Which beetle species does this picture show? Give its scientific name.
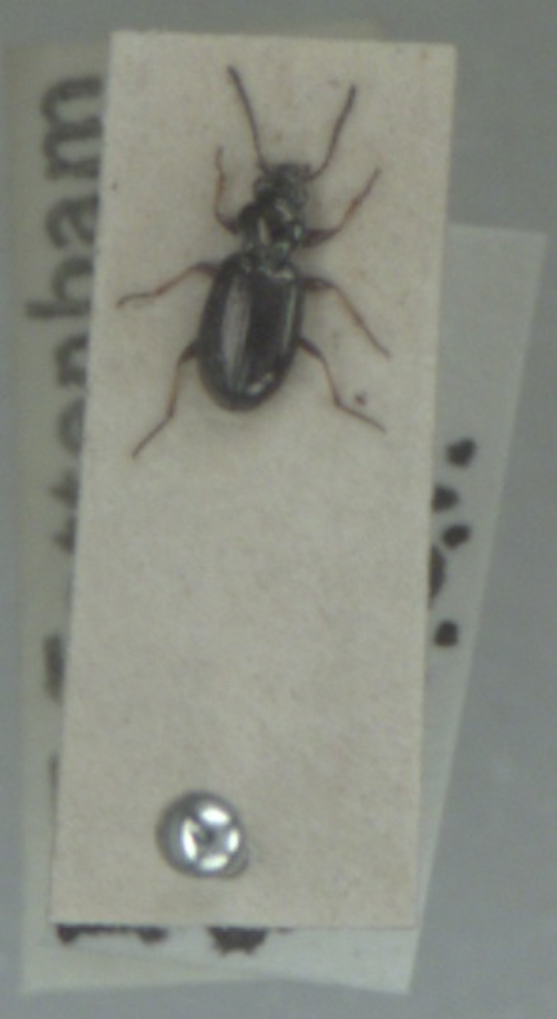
Bembidion lampros
